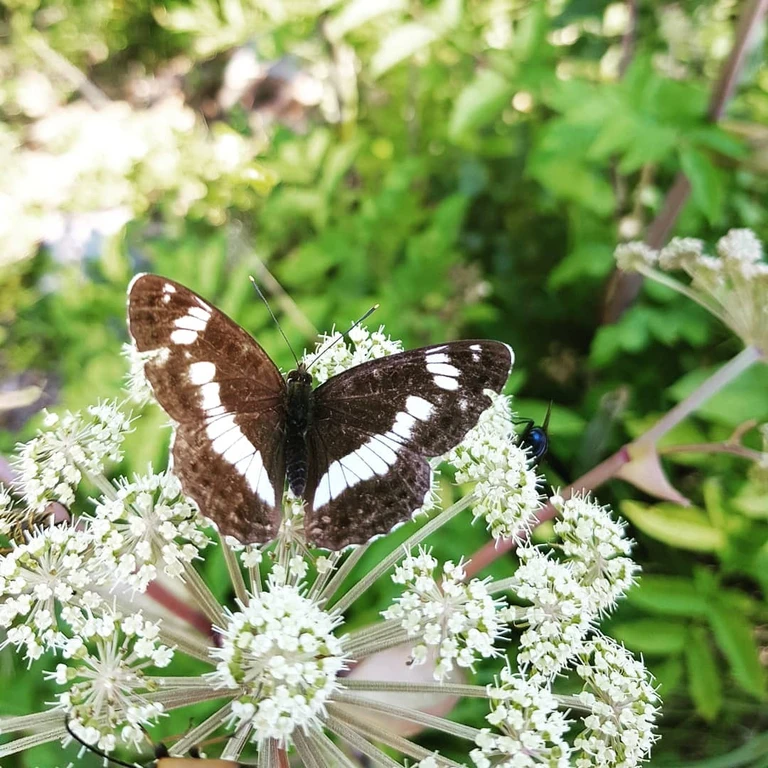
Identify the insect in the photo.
Limenitis camilla (also Ladoga camilla)
